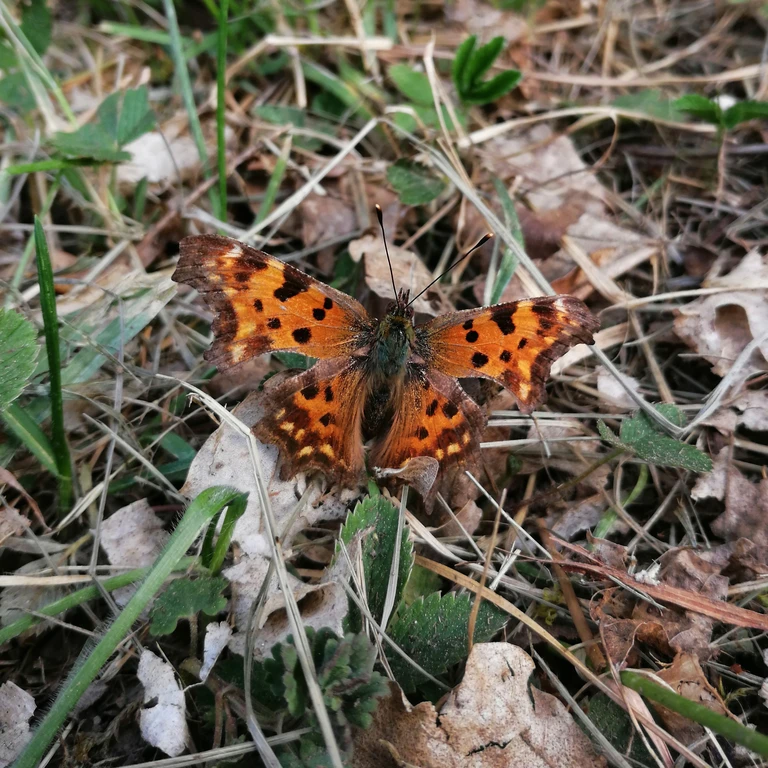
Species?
Polygonia c-album
